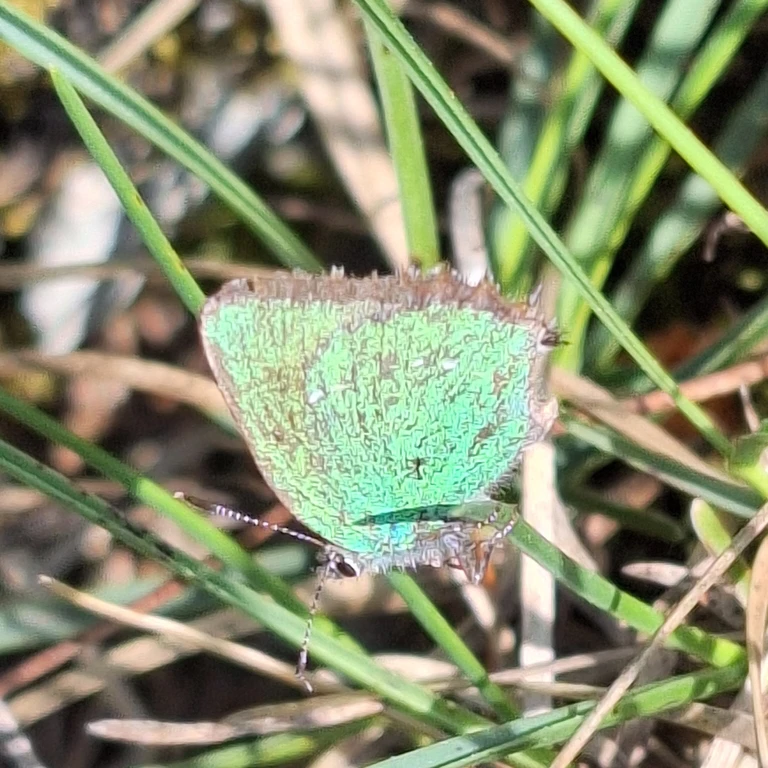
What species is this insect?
Callophrys rubi
